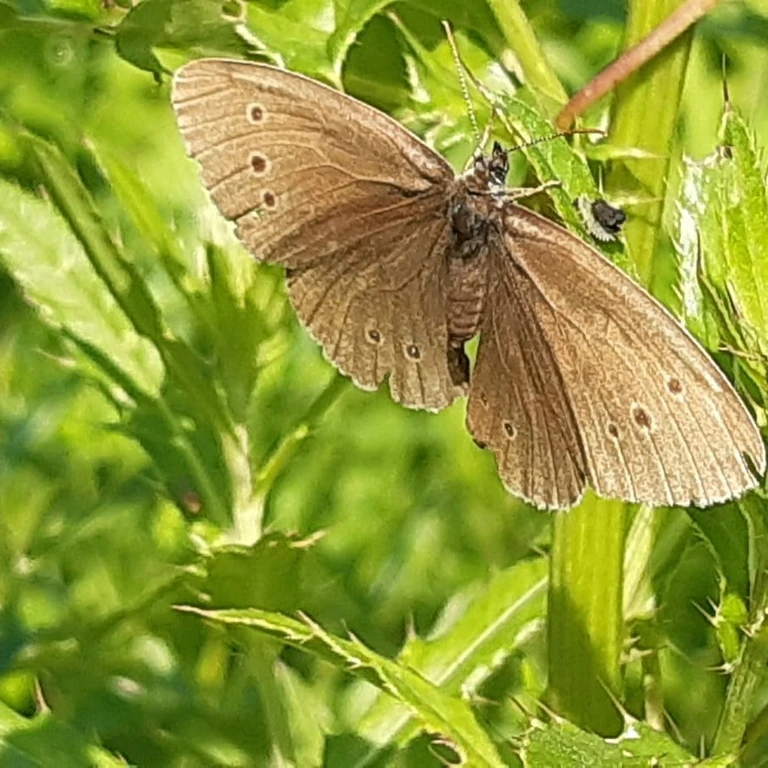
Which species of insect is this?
Aphantopus hyperantus
